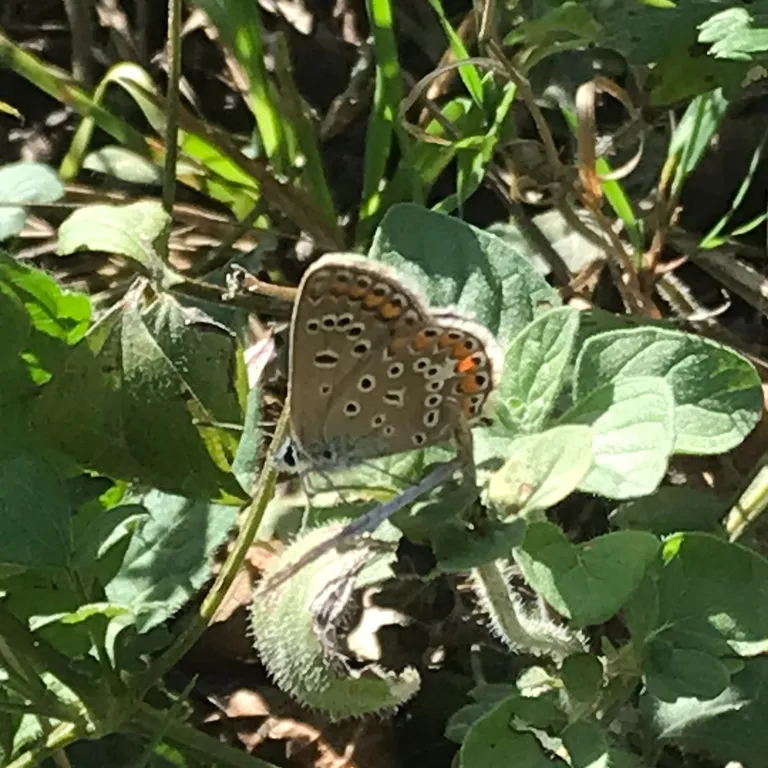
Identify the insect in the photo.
Polyommatus icarus
